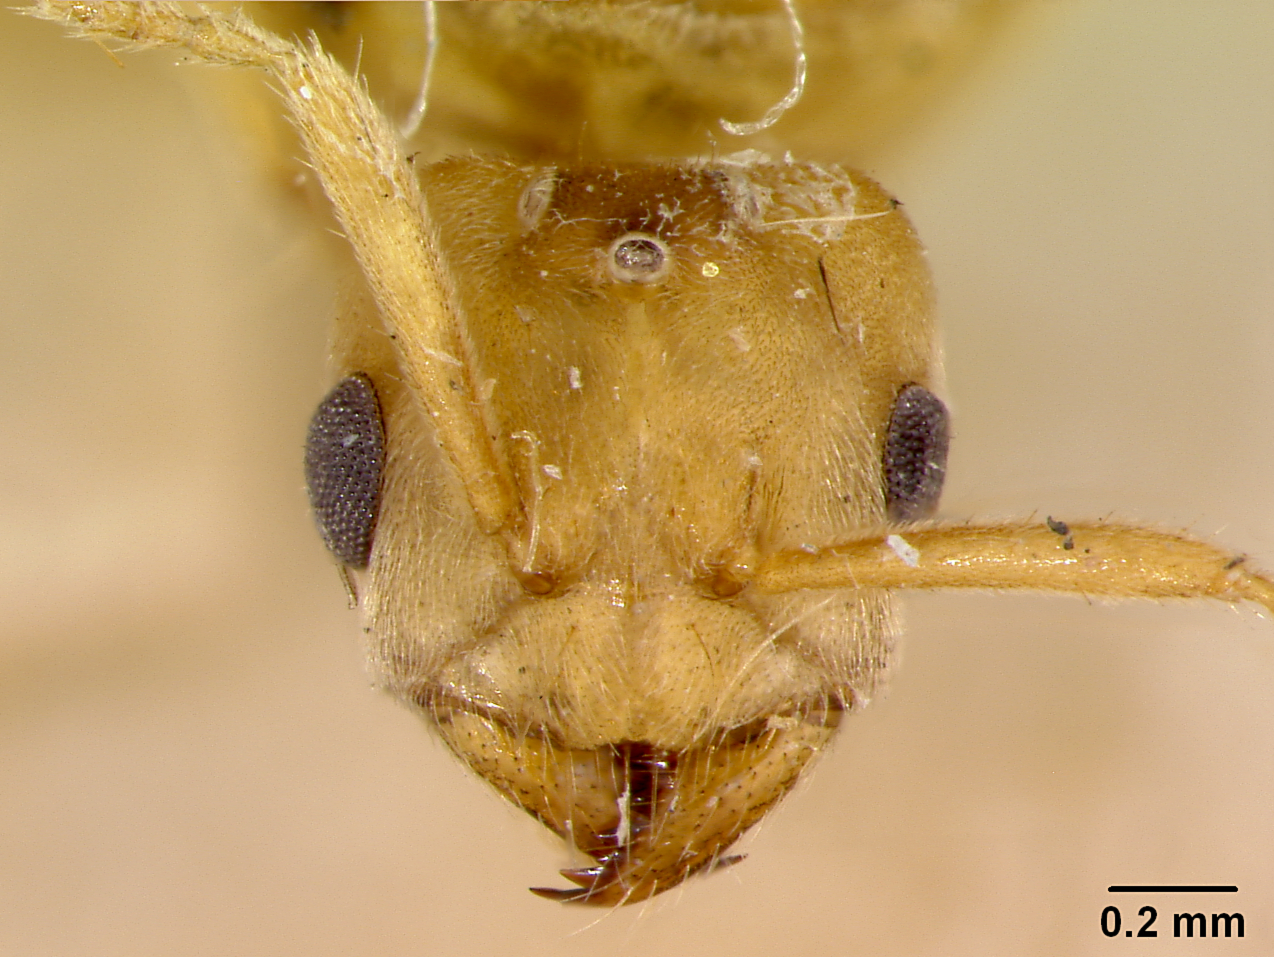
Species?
Pseudolasius minor
